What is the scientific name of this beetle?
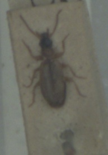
Philorhizus melanocephalus
